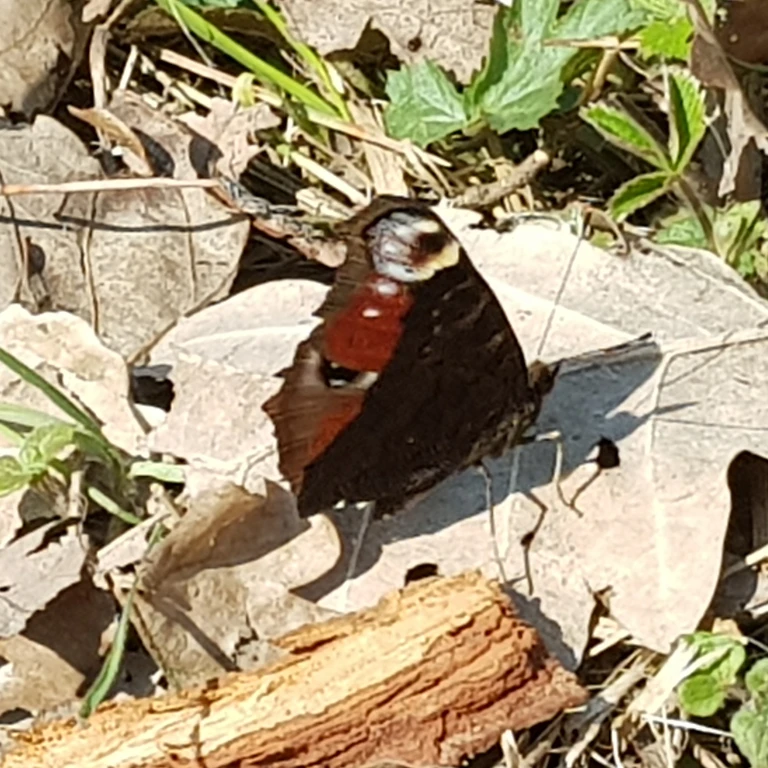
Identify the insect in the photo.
Aglais io
